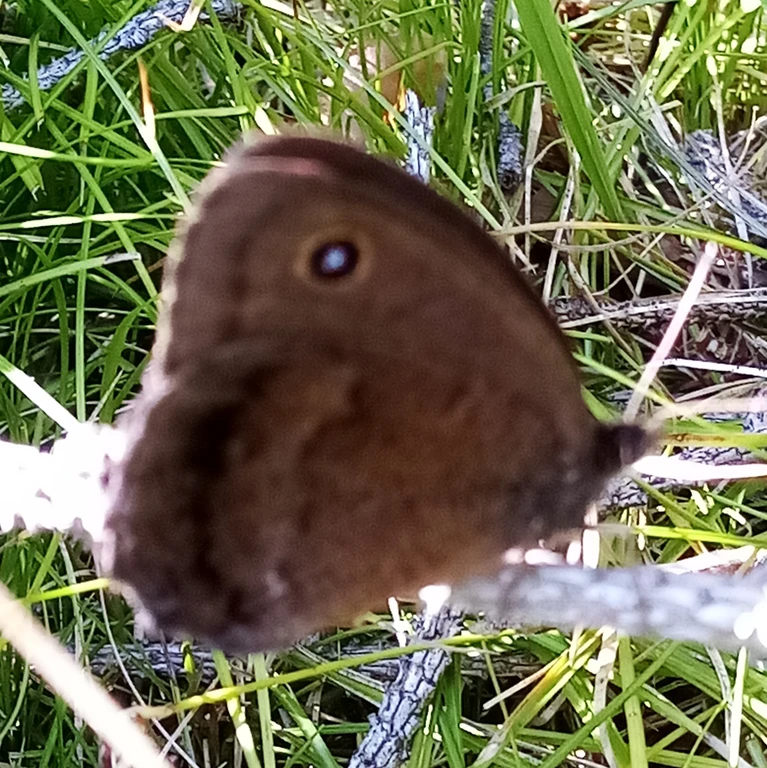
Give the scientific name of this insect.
Minois dryas
